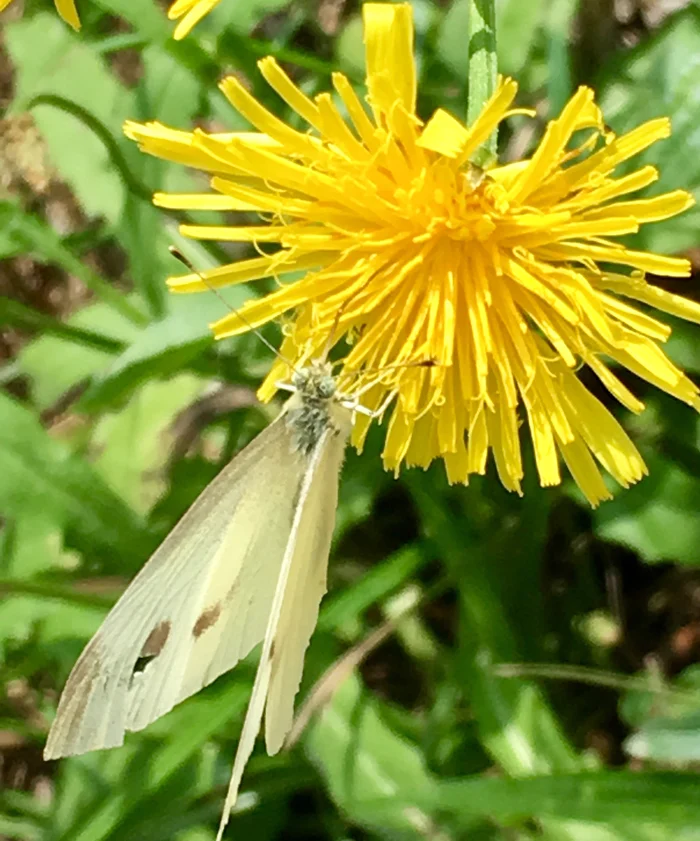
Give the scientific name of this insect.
Pieris rapae
